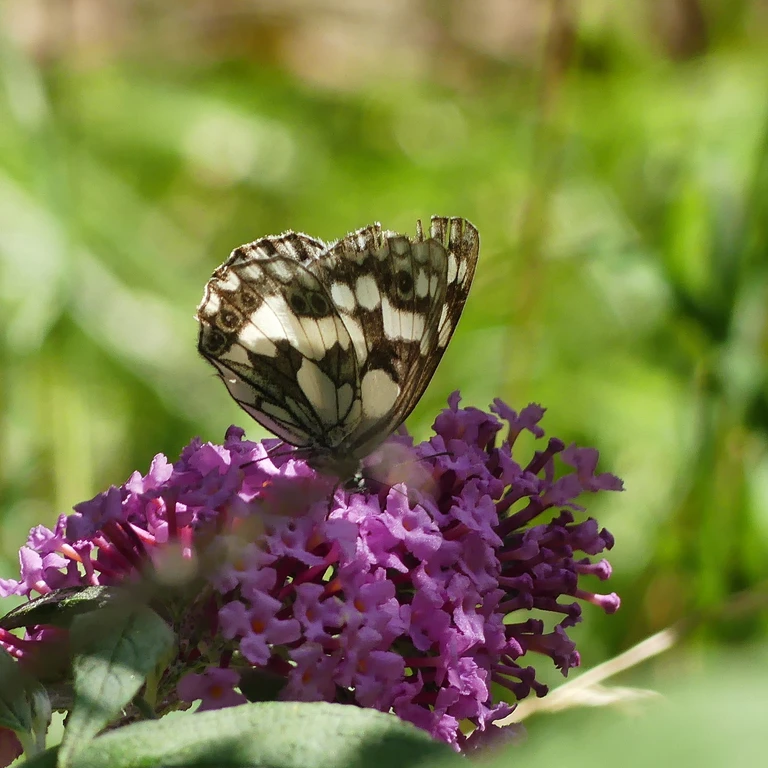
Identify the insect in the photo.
Melanargia galathea
